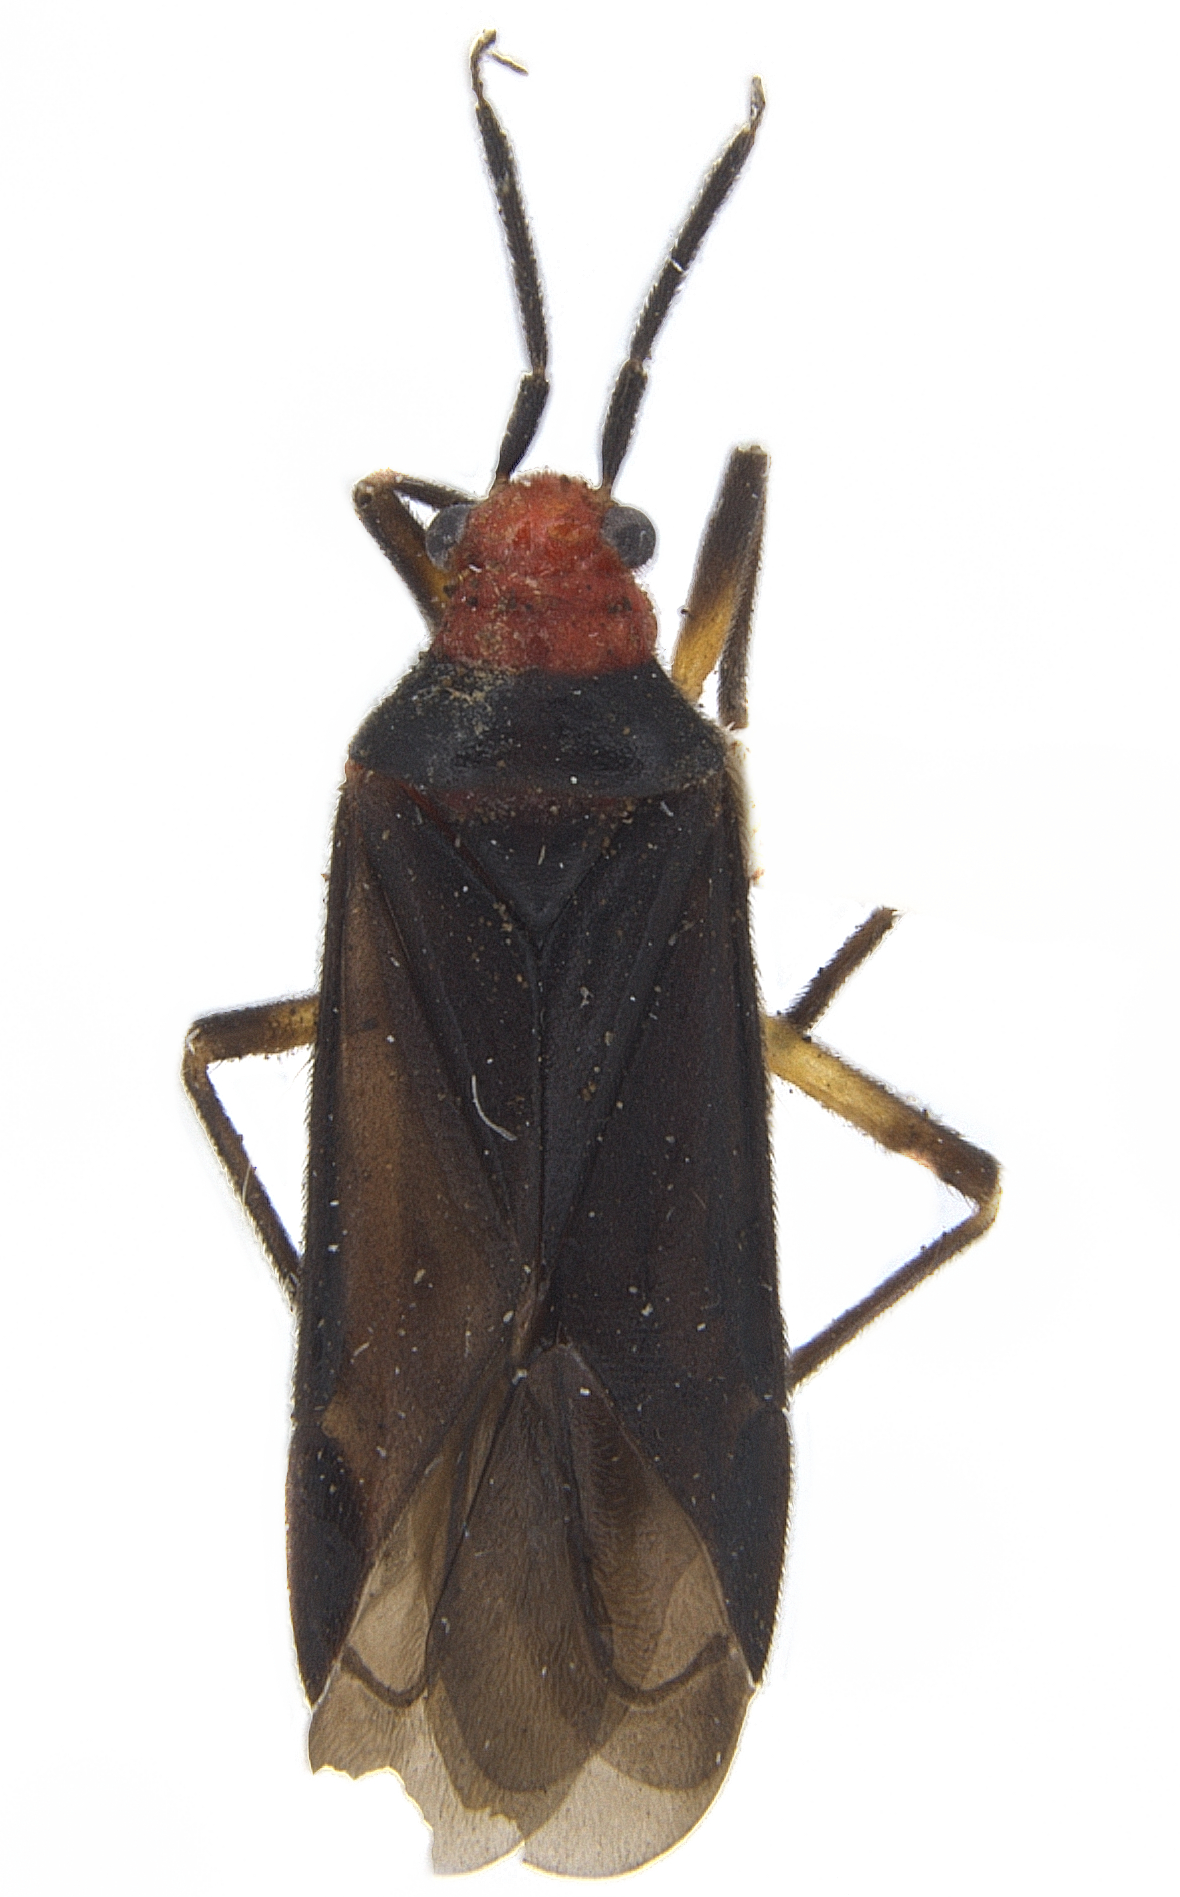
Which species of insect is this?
Pachypoda major
